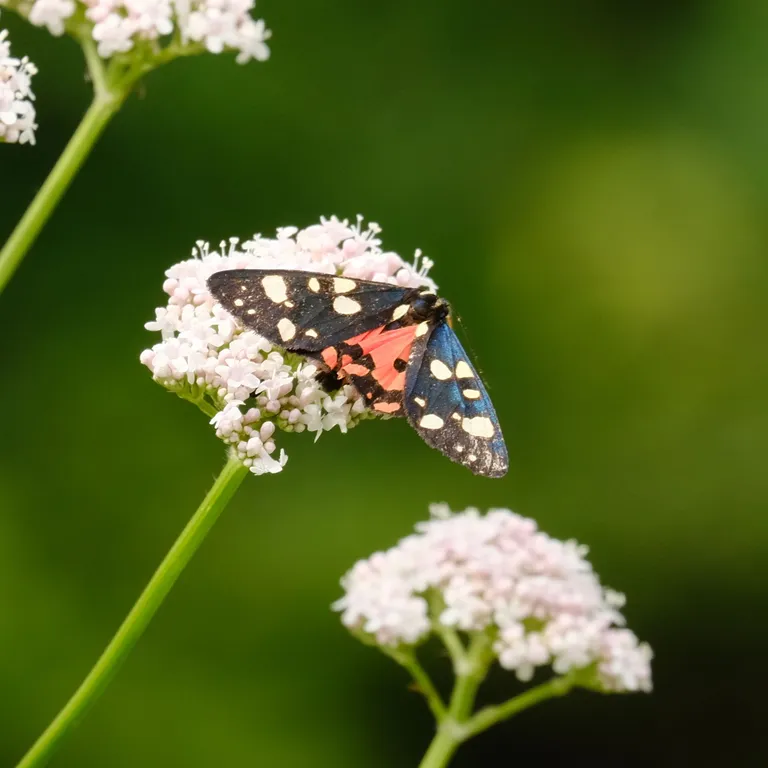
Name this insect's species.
Callimorpha dominula
